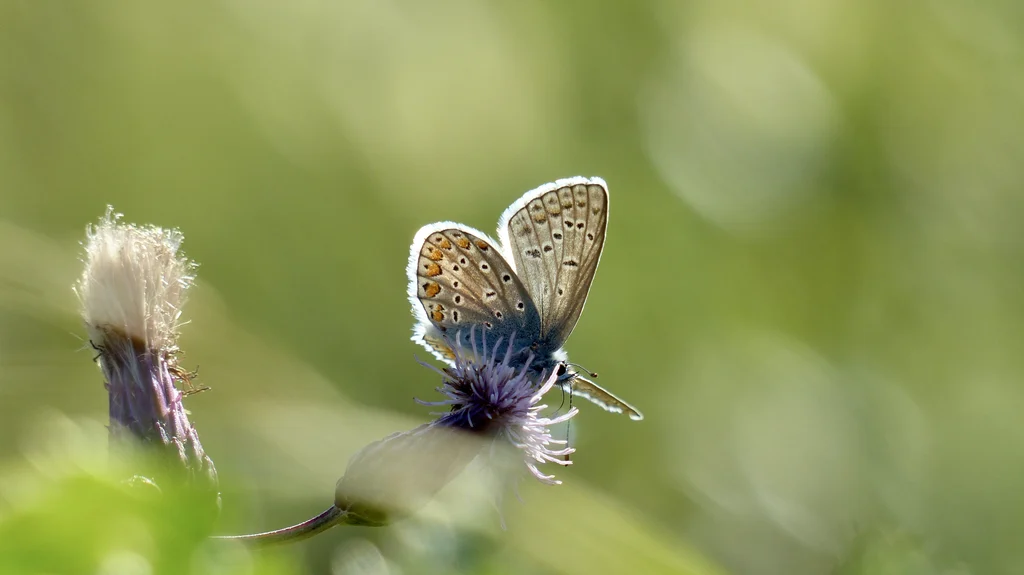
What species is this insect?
Polyommatus icarus
